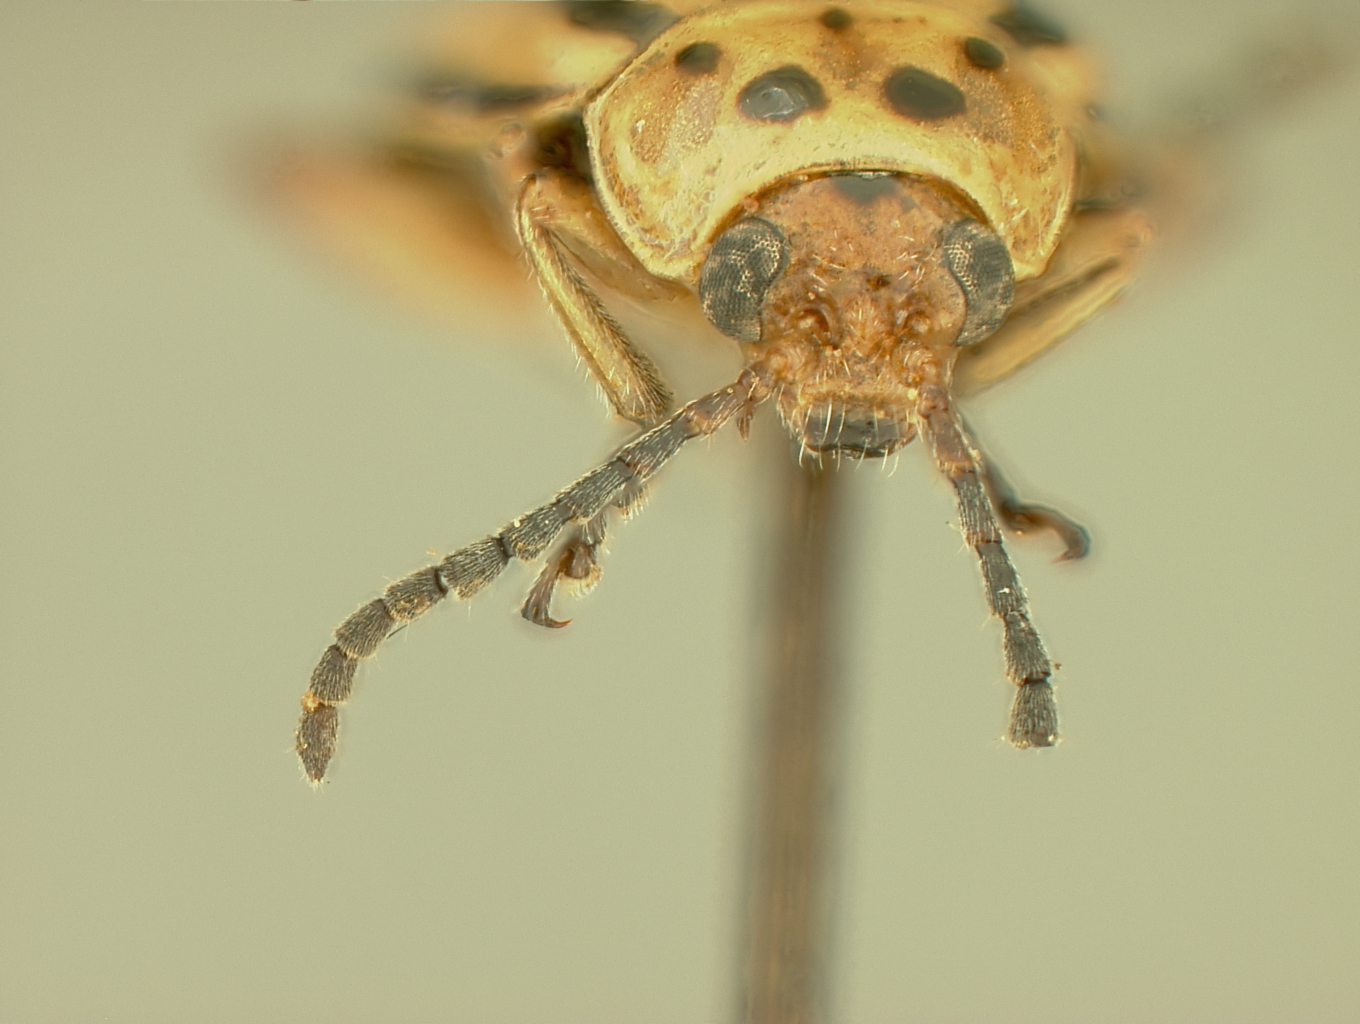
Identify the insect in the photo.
Disonycha spilotrachela
